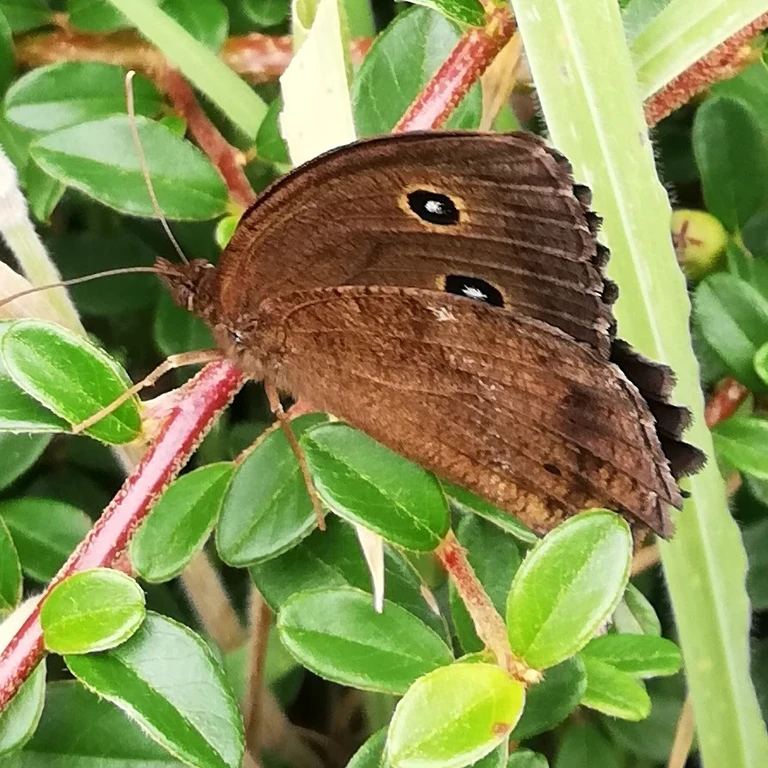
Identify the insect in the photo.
Minois dryas
